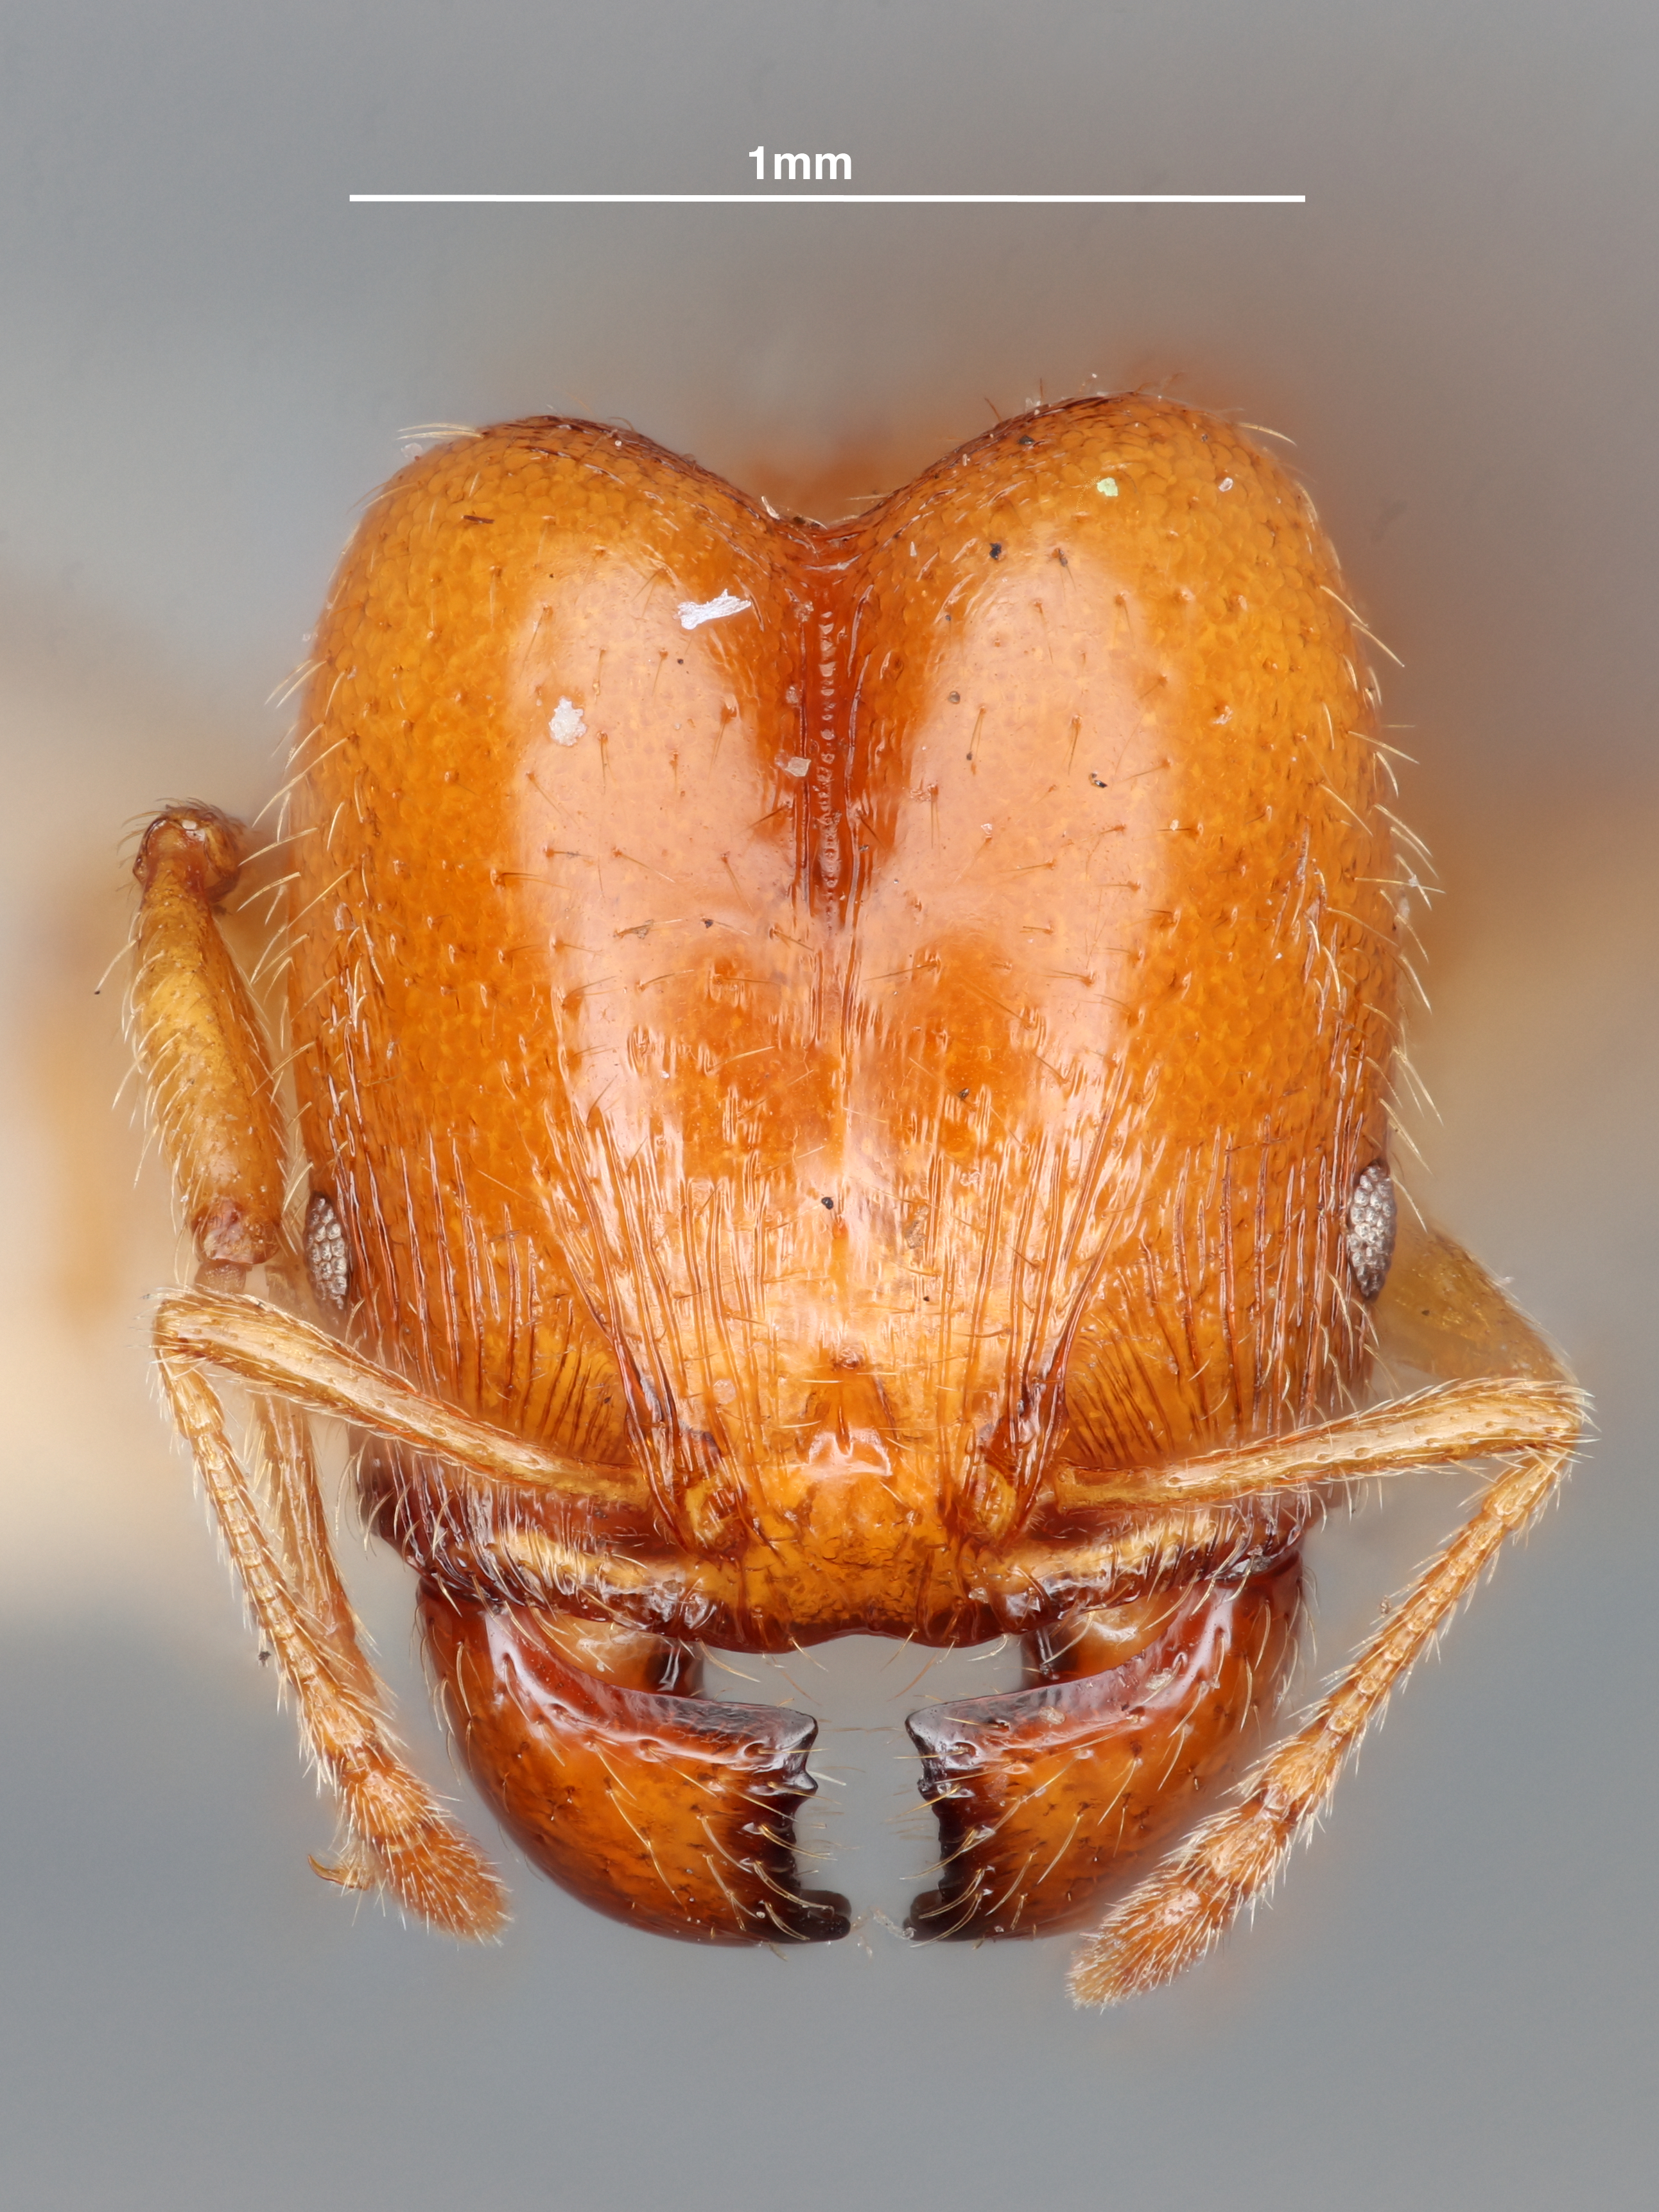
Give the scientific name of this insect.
Pheidole sciophila
